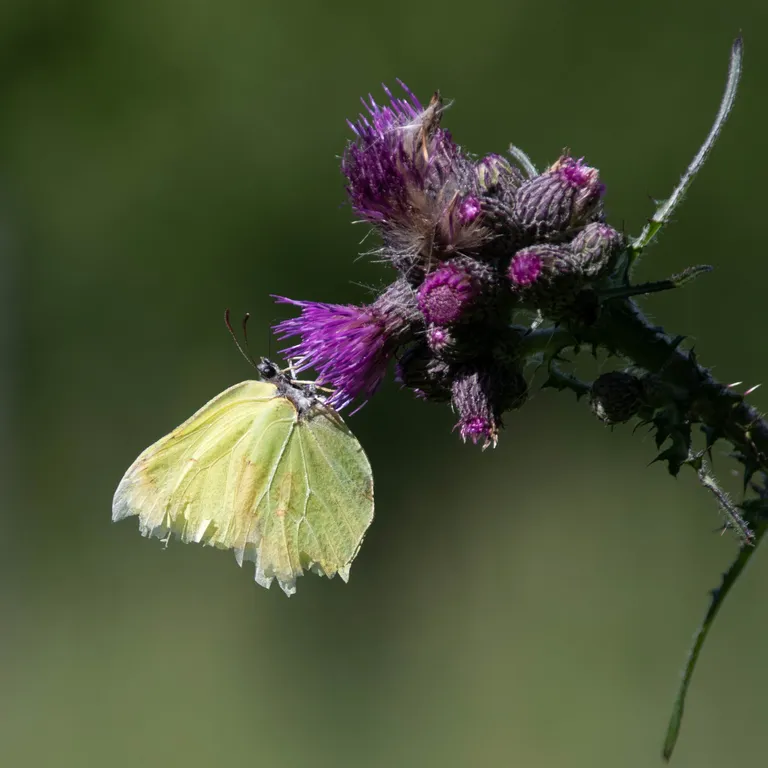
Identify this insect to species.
Gonepteryx rhamni
